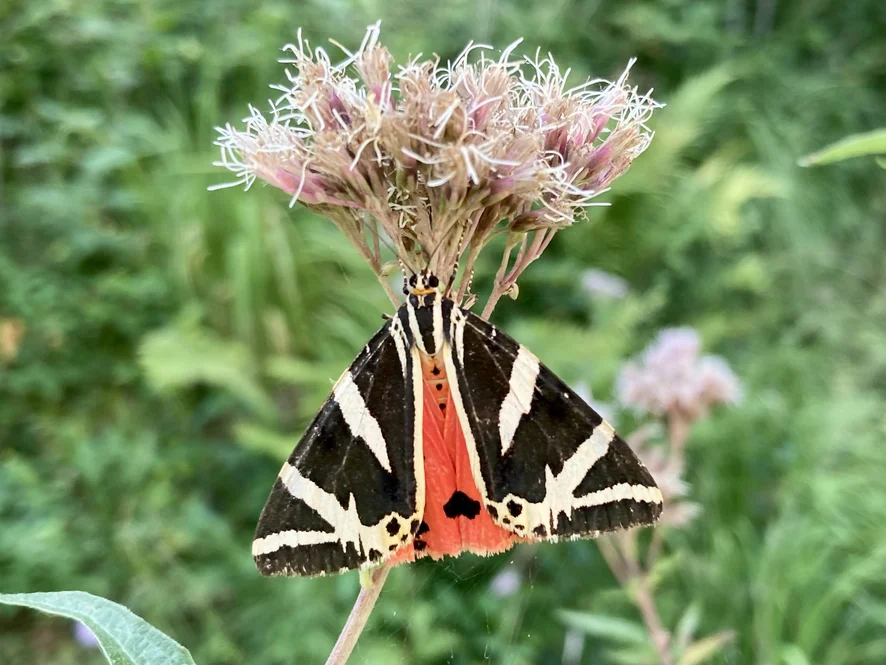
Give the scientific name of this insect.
Euplagia quadripunctaria
